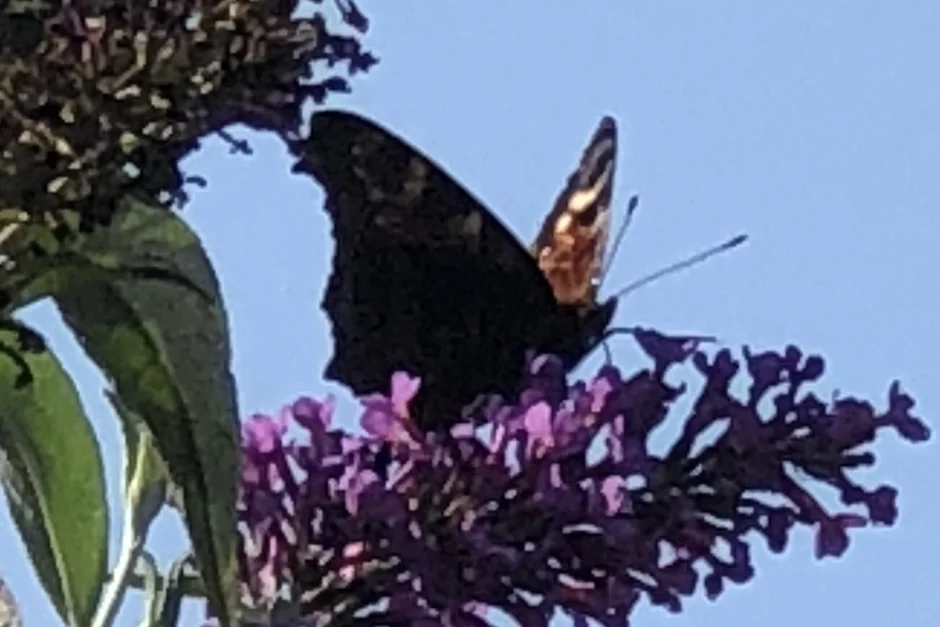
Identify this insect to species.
Aglais io
